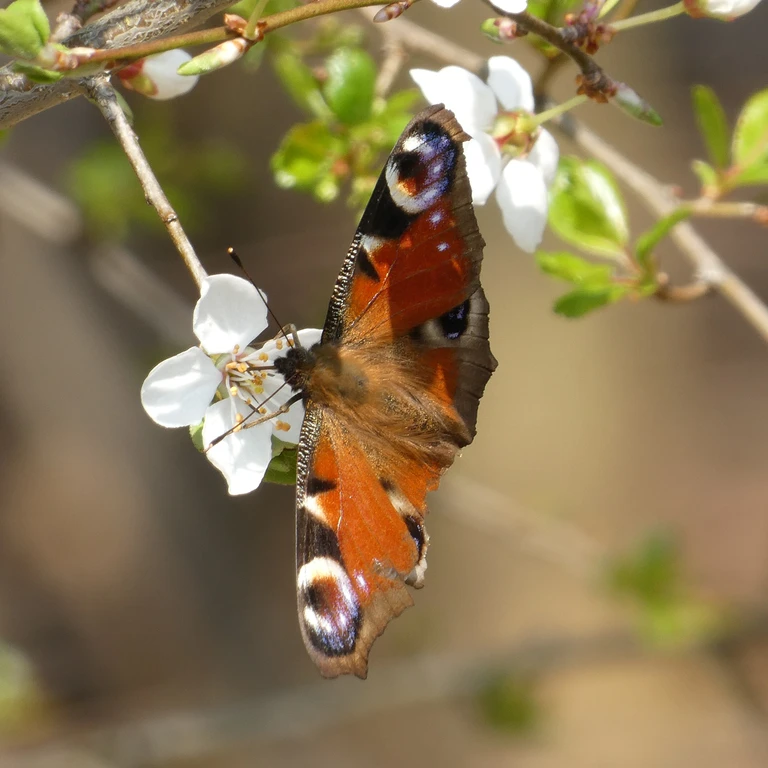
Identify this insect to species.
Aglais io
